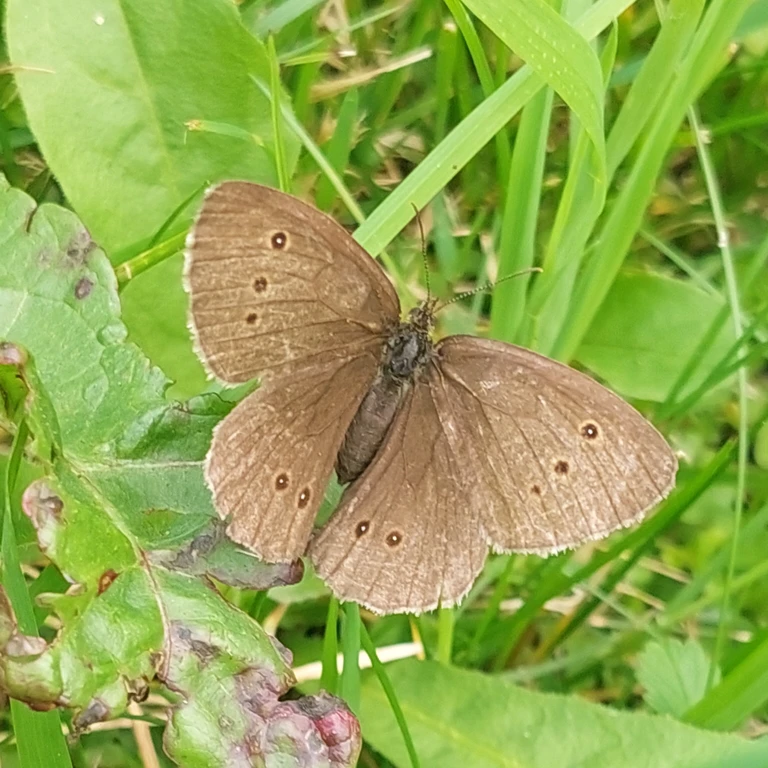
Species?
Aphantopus hyperantus
